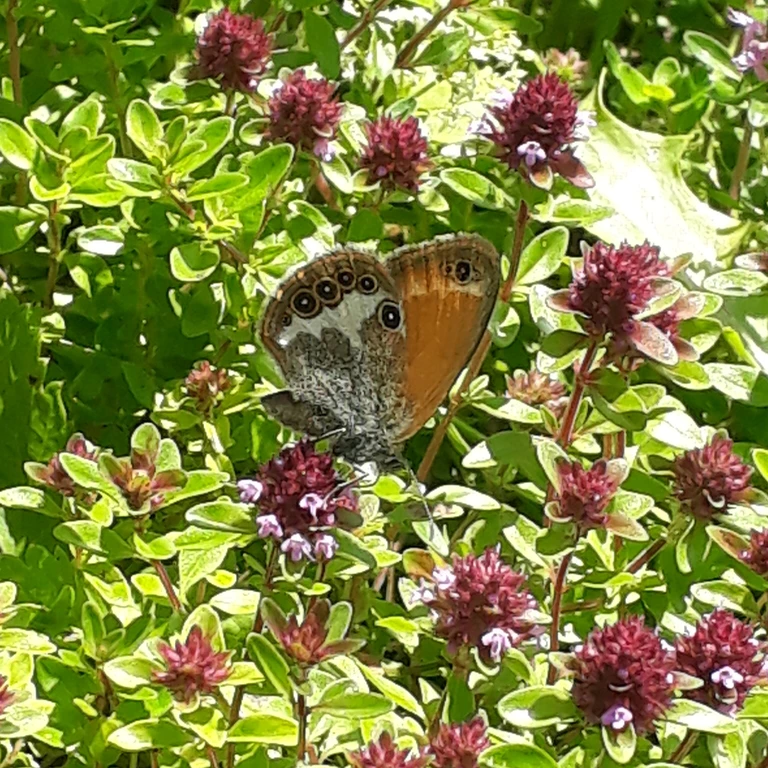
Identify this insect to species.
Coenonympha arcania
